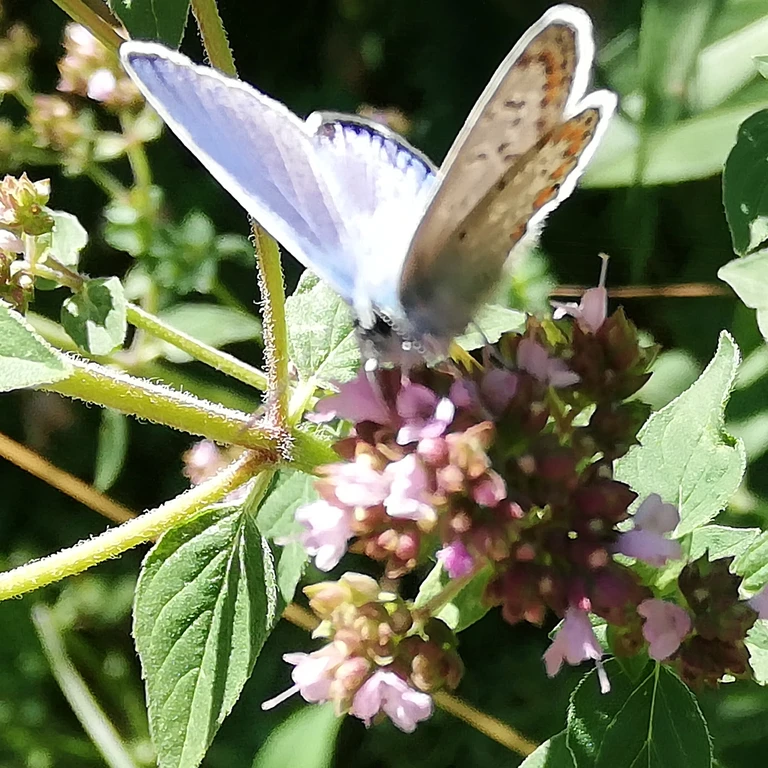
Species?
Polyommatus icarus
